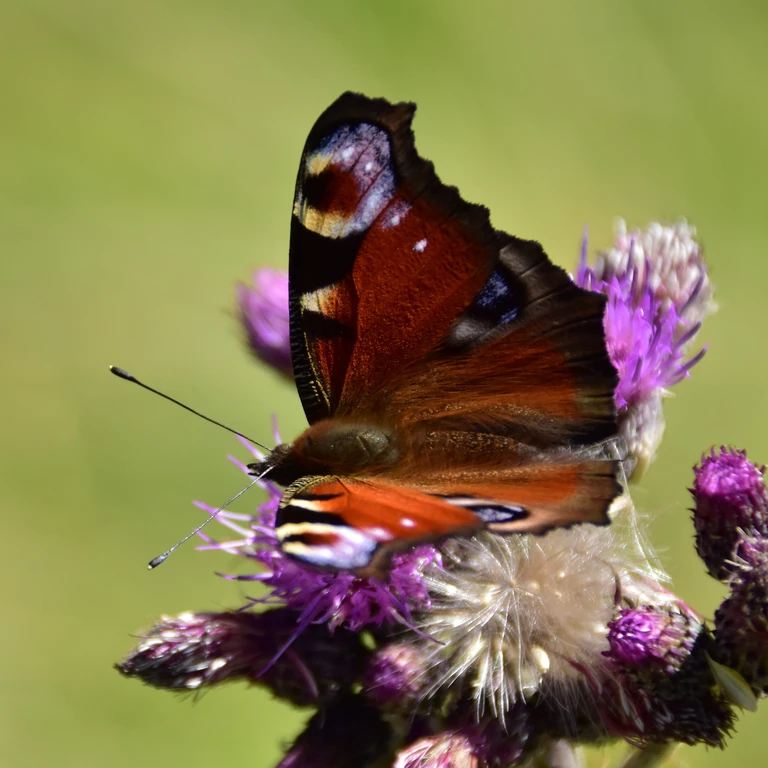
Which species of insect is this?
Aglais io
